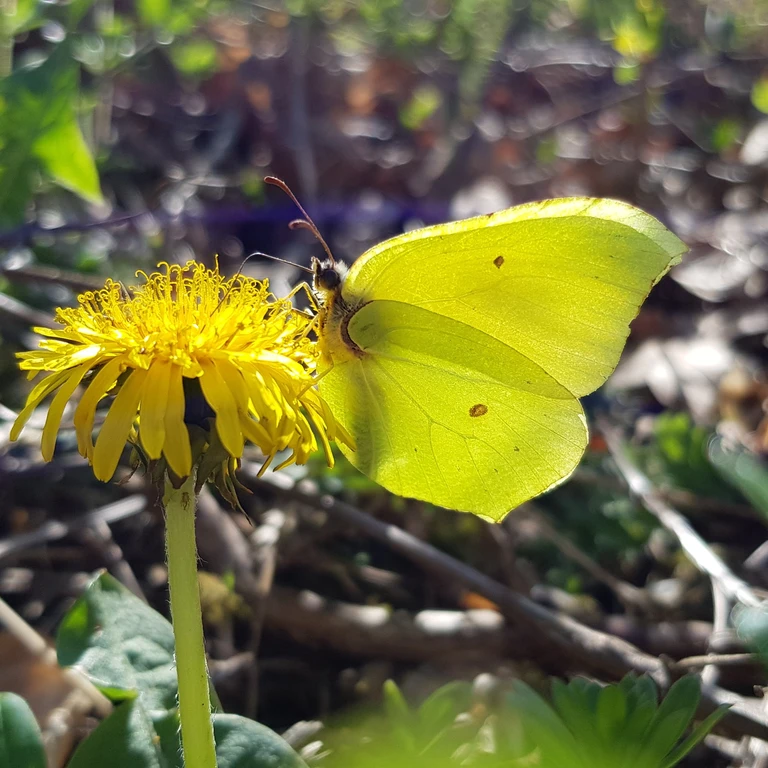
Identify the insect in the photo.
Gonepteryx rhamni
